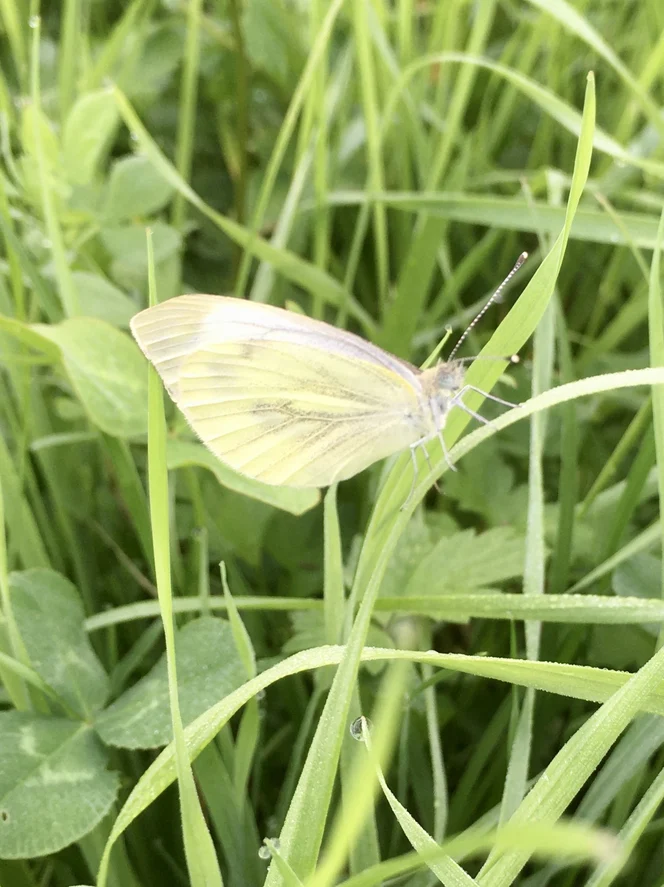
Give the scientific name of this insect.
Pieris napi
